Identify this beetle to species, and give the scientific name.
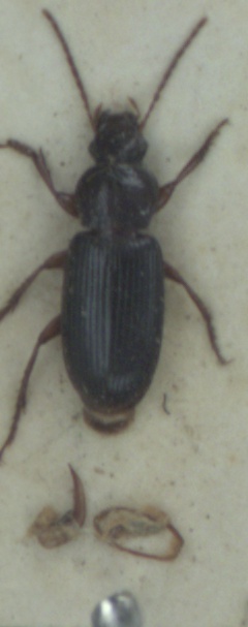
Ophonus rupicola
